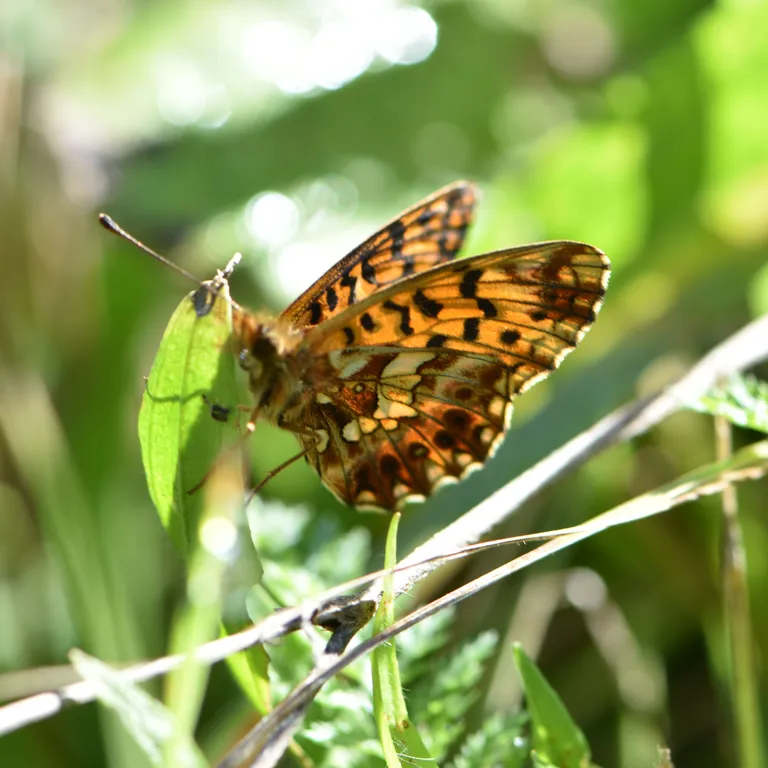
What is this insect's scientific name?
Boloria dia
